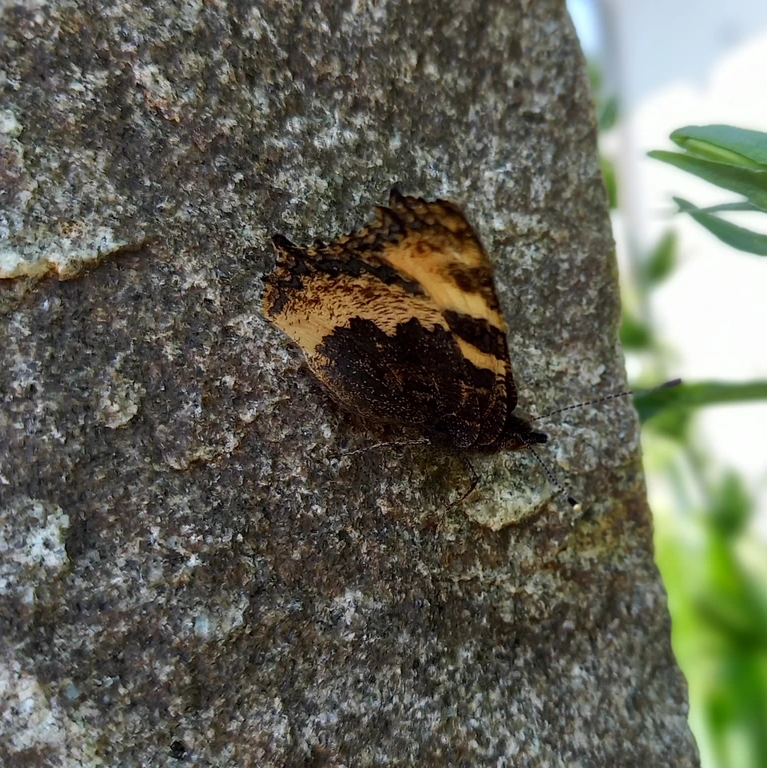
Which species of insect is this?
Aglais urticae
